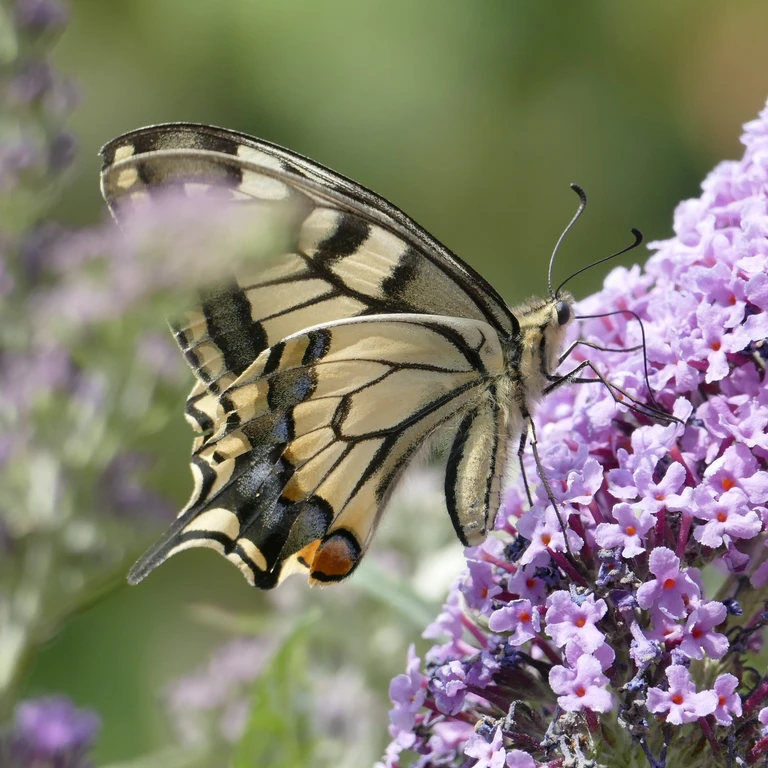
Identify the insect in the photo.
Papilio machaon
